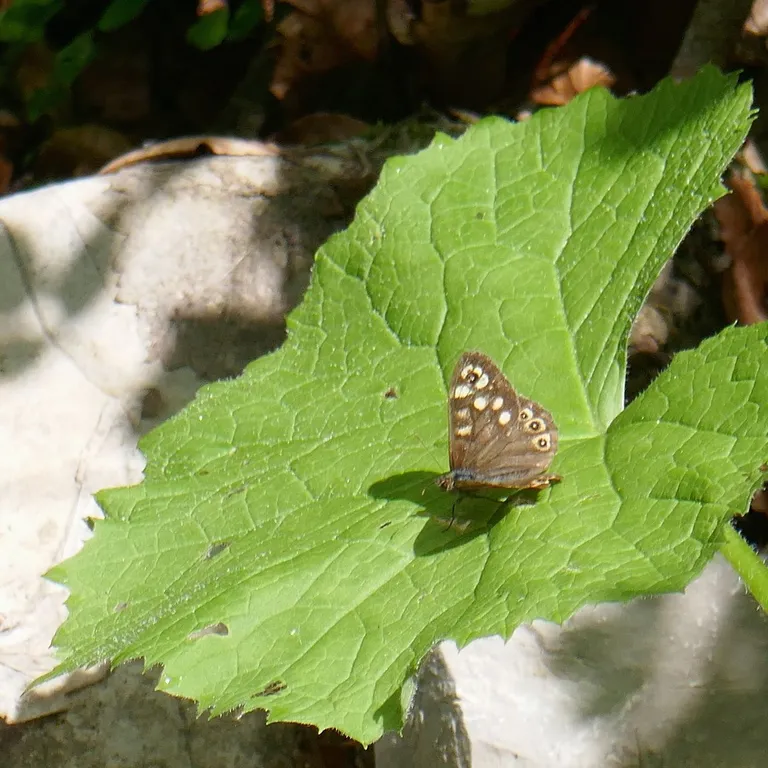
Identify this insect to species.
Pararge aegeria
